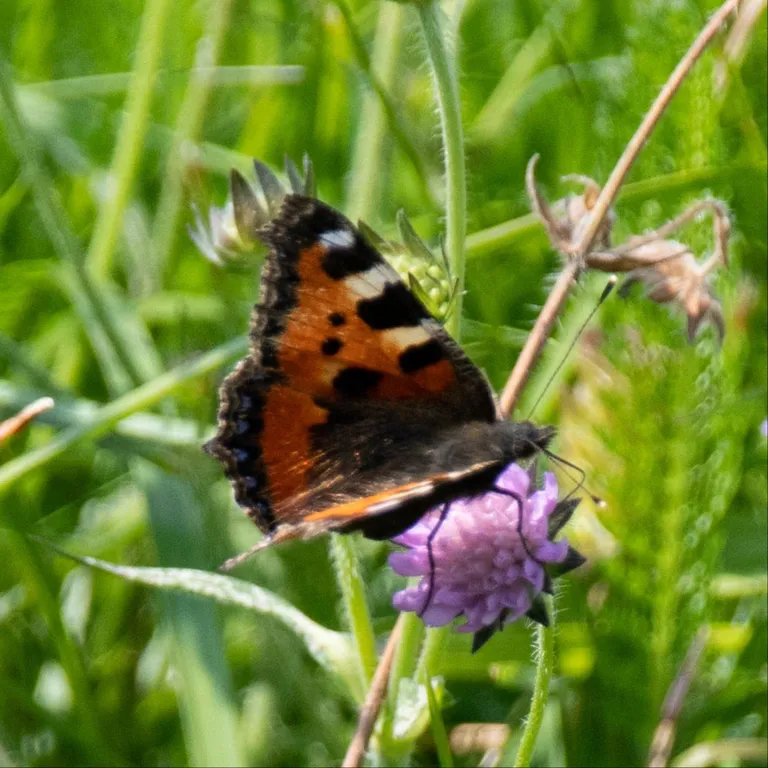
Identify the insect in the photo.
Aglais urticae
